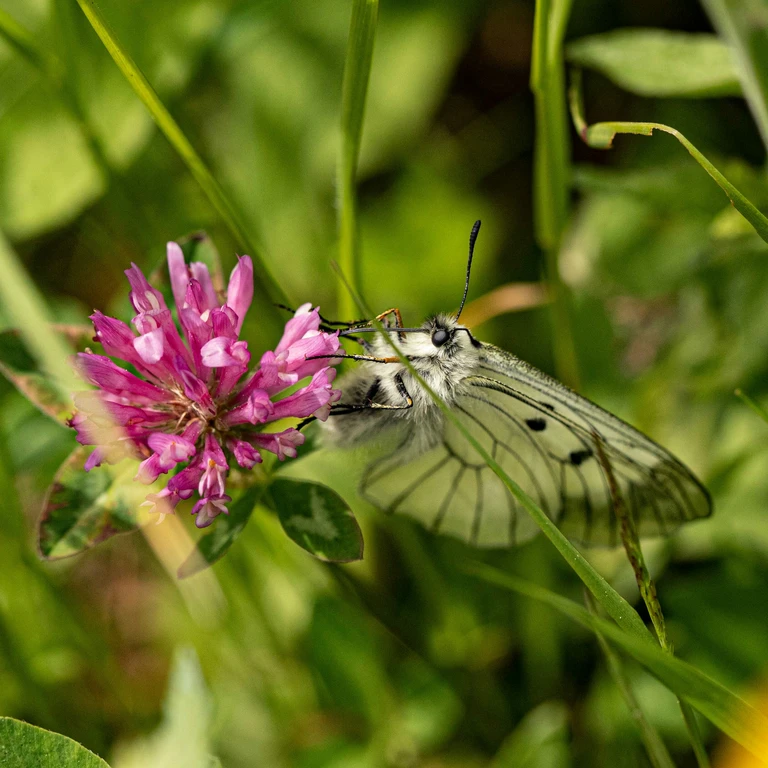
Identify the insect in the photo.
Parnassius mnemosyne
